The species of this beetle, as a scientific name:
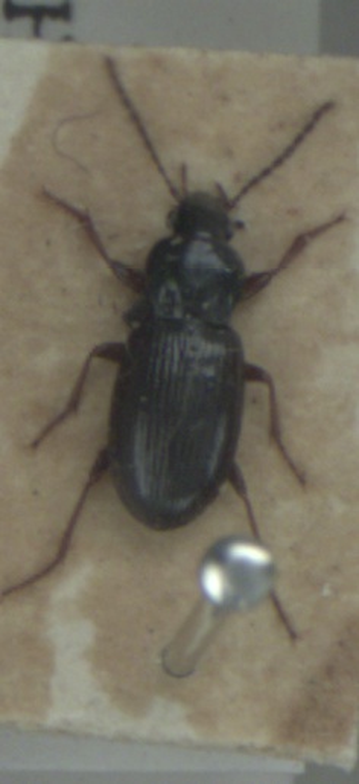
Pterostichus strenuus
